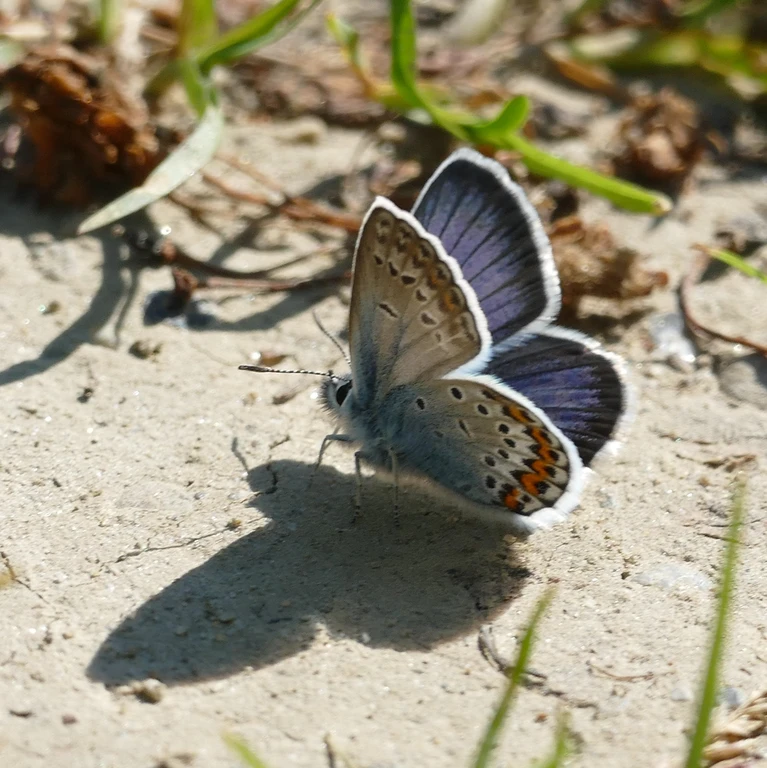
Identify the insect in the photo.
Plebejus argus
